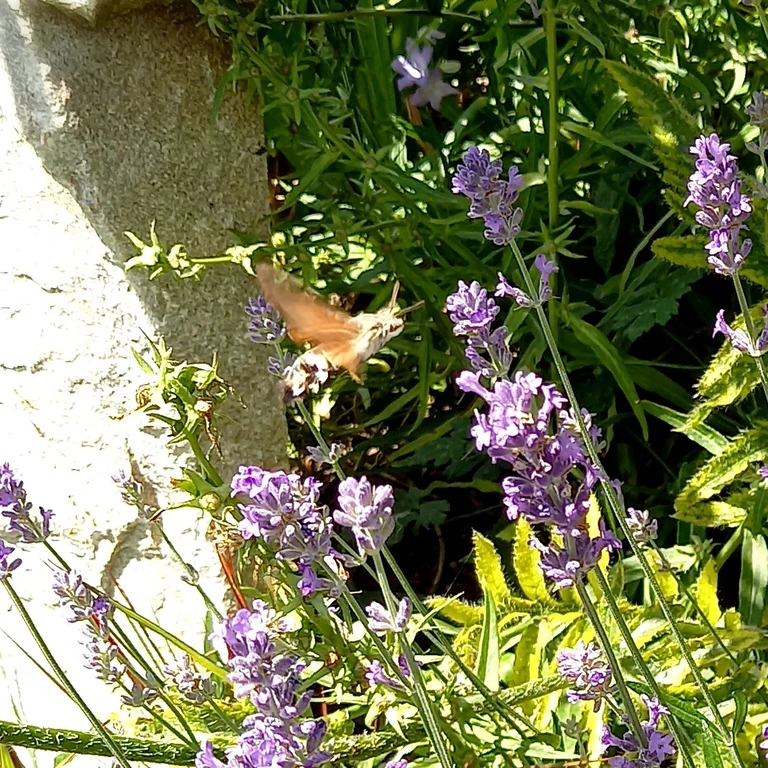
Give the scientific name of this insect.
Macroglossum stellatarum
